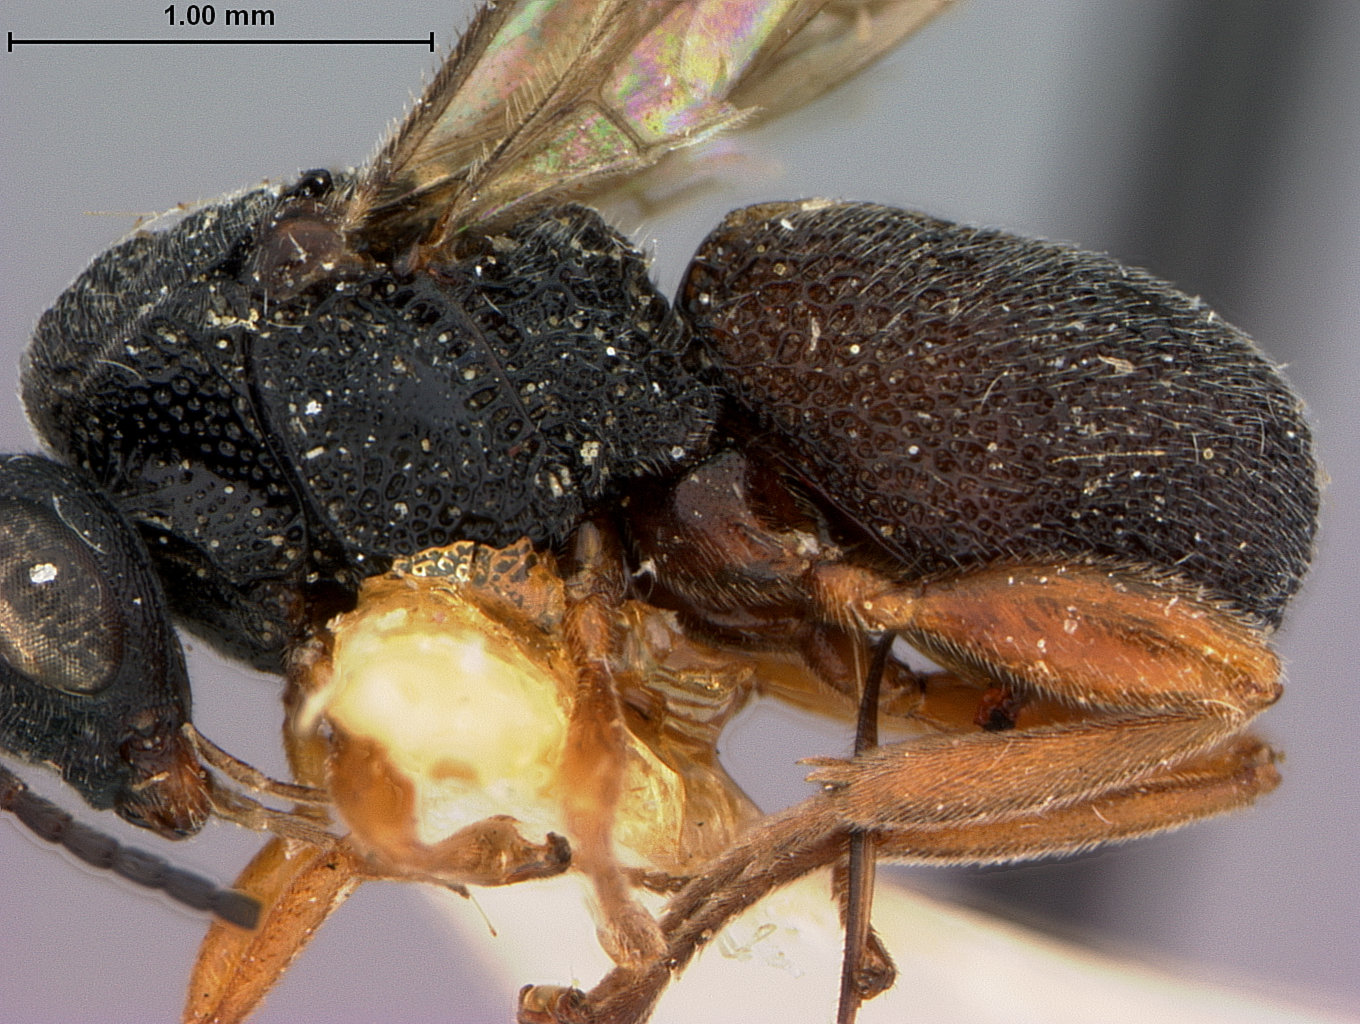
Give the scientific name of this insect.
Urosigalphus dakotaensis
